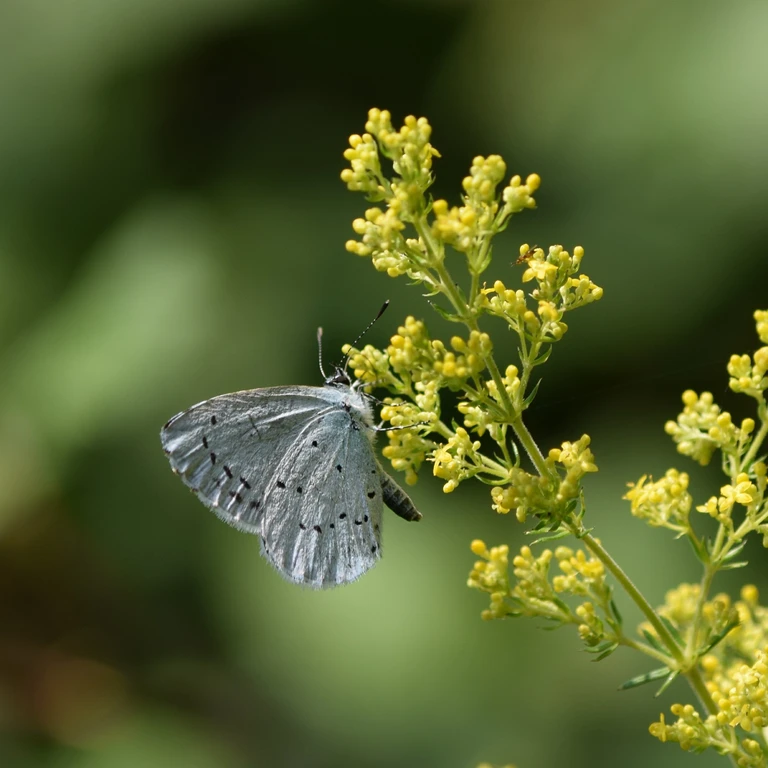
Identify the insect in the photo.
Celastrina argiolus
